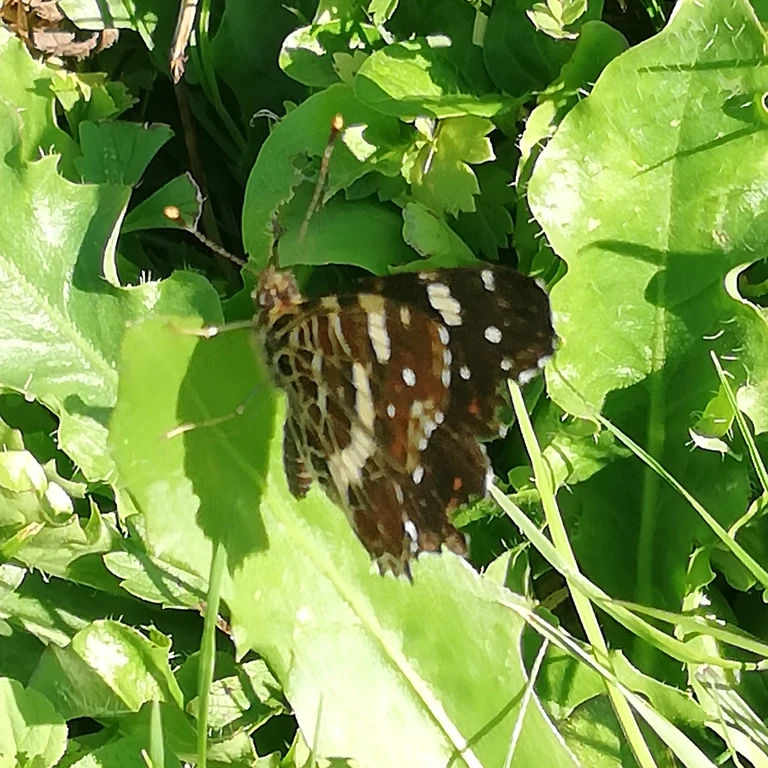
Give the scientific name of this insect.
Araschnia levana
